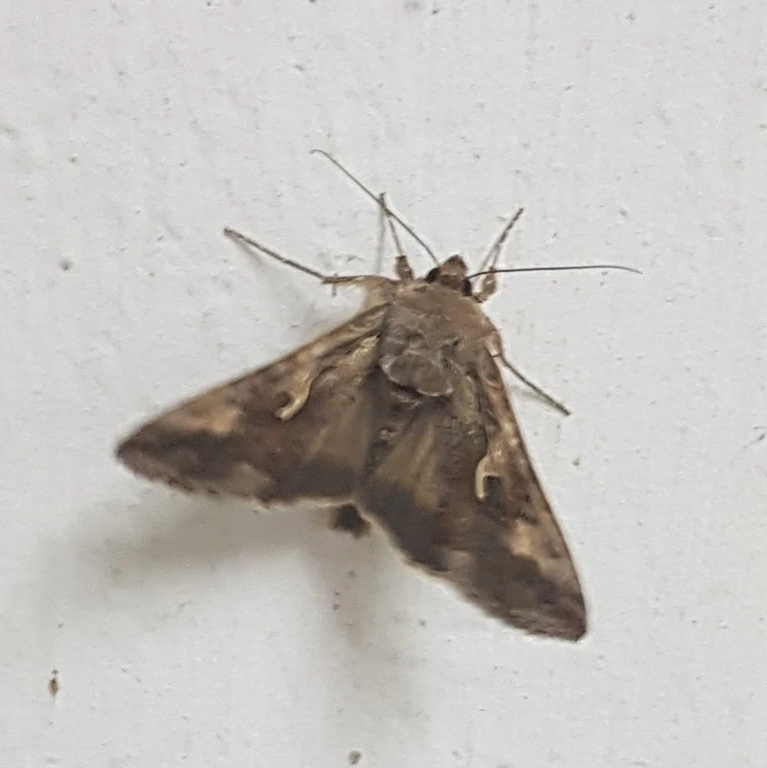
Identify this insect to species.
Autographa gamma
